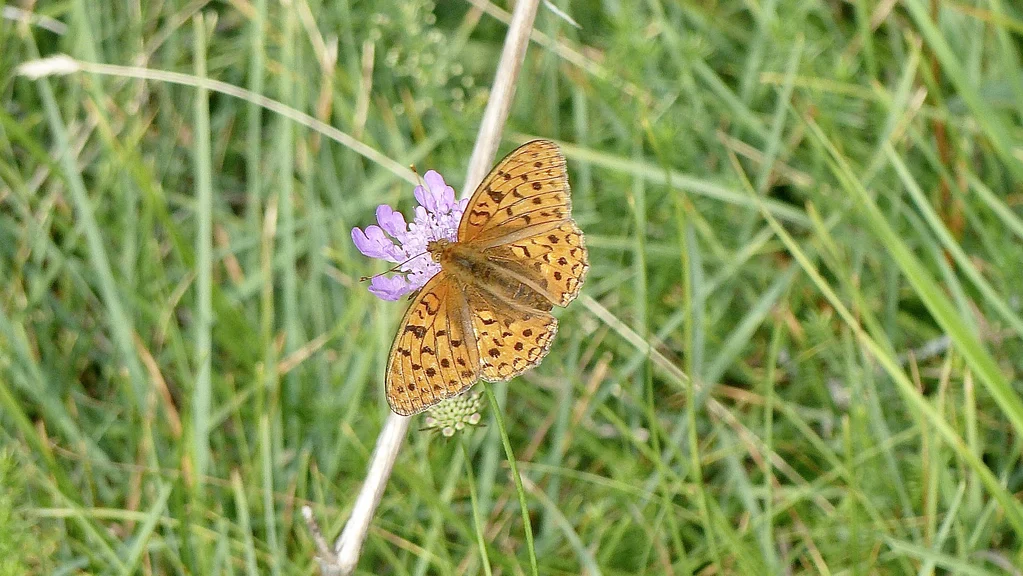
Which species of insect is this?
Fabriciana adippe
